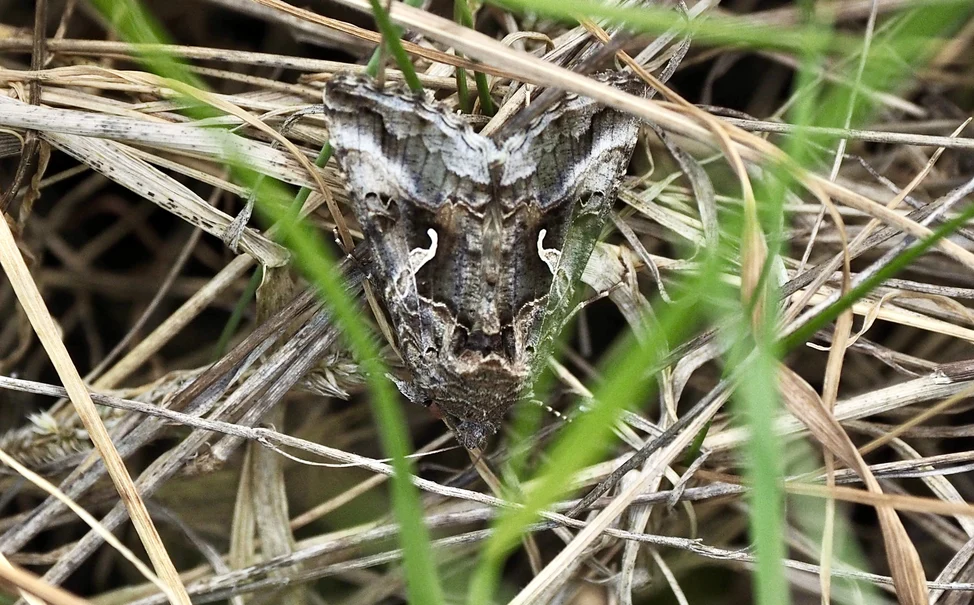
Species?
Autographa gamma
